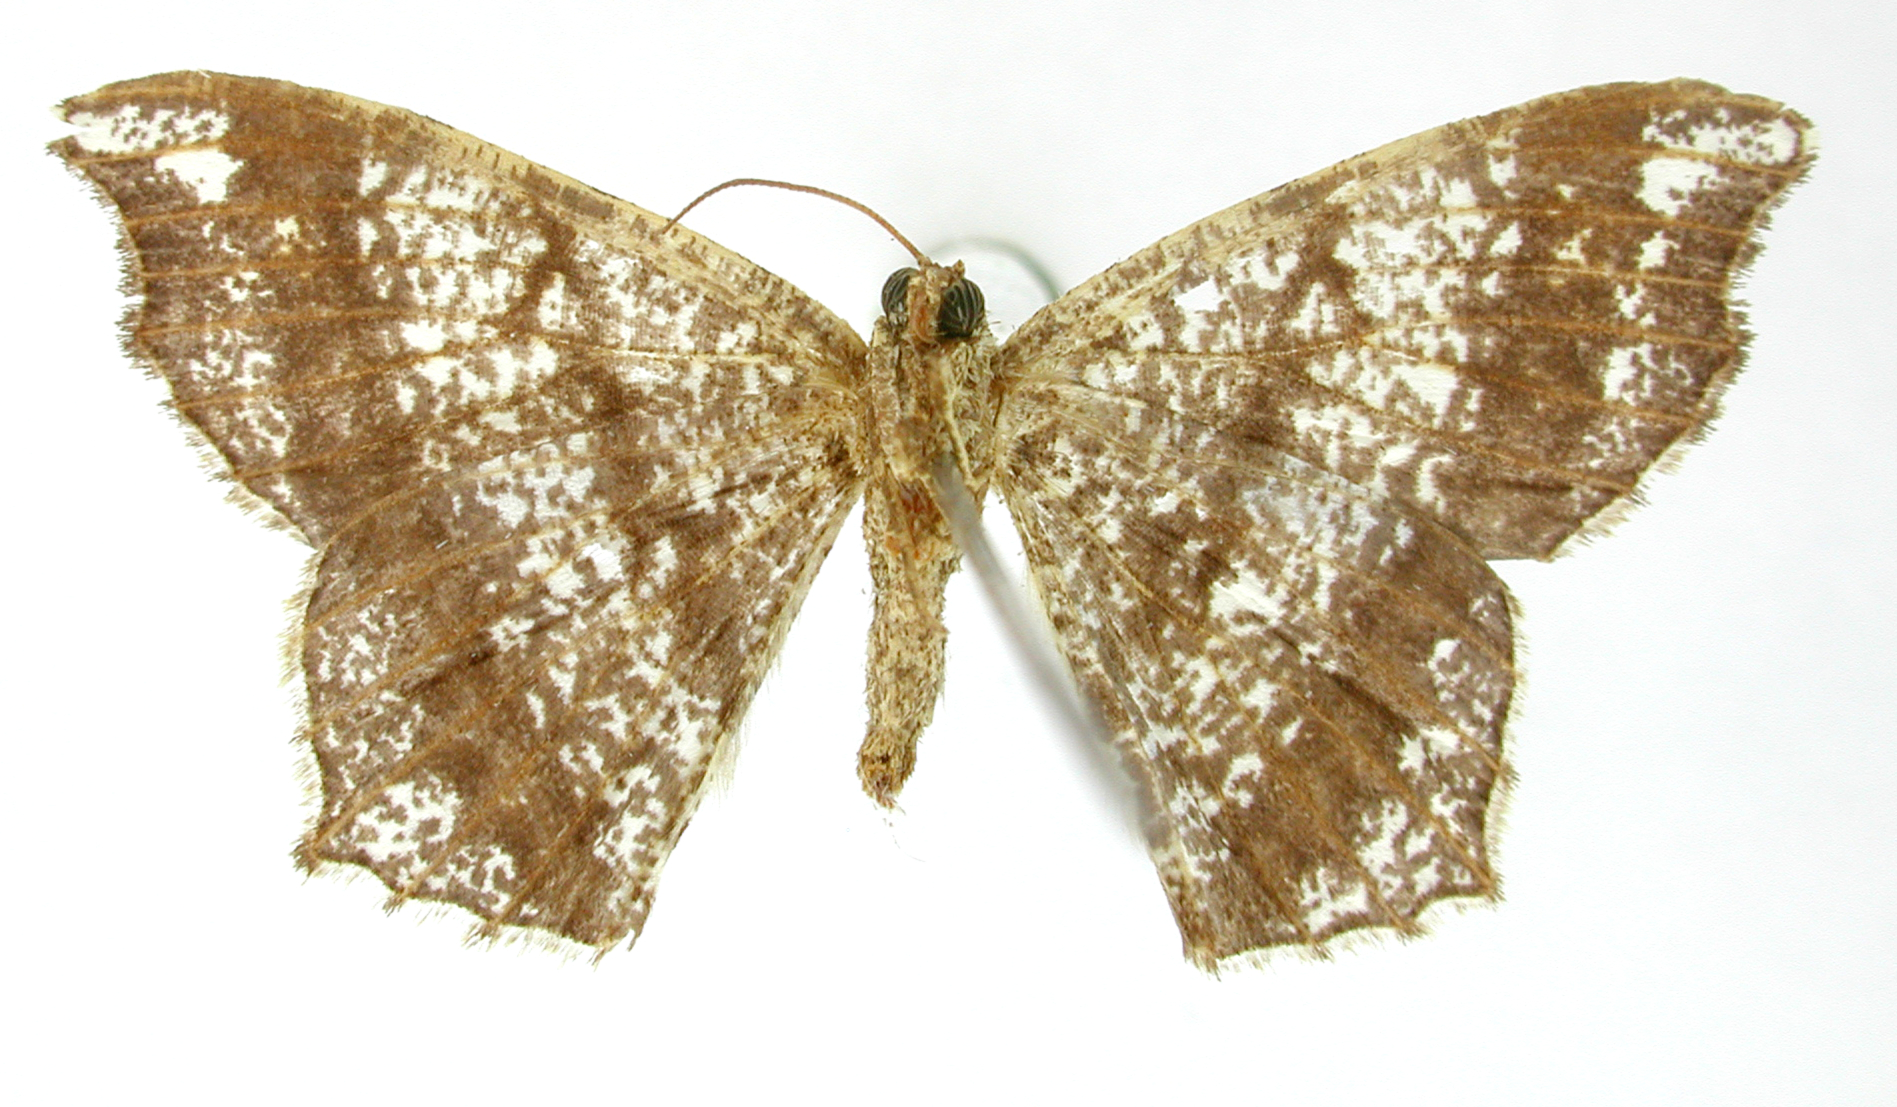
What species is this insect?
Semiothisa delia
